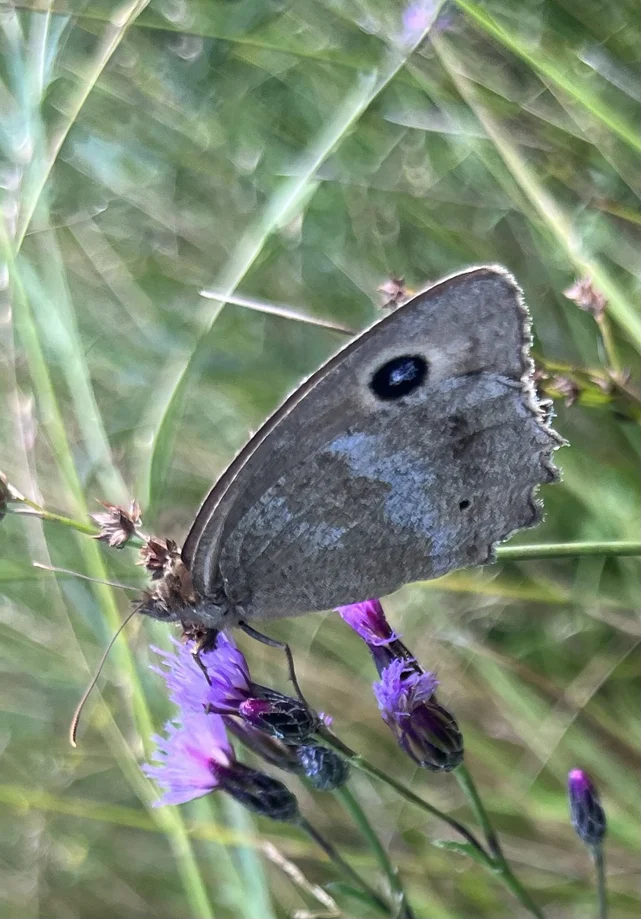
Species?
Minois dryas
